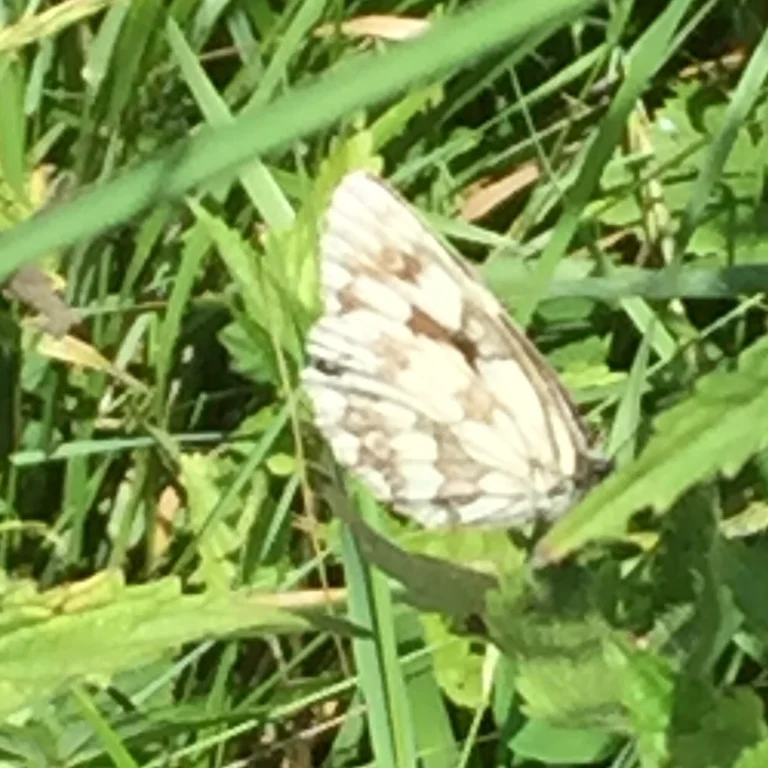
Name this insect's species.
Melanargia galathea
